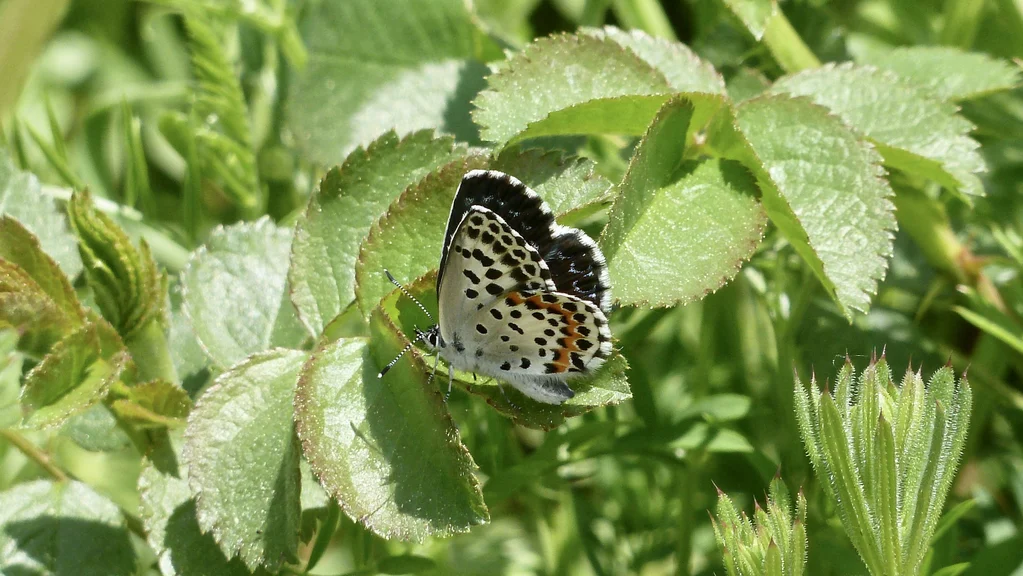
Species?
Scolitantides orion
